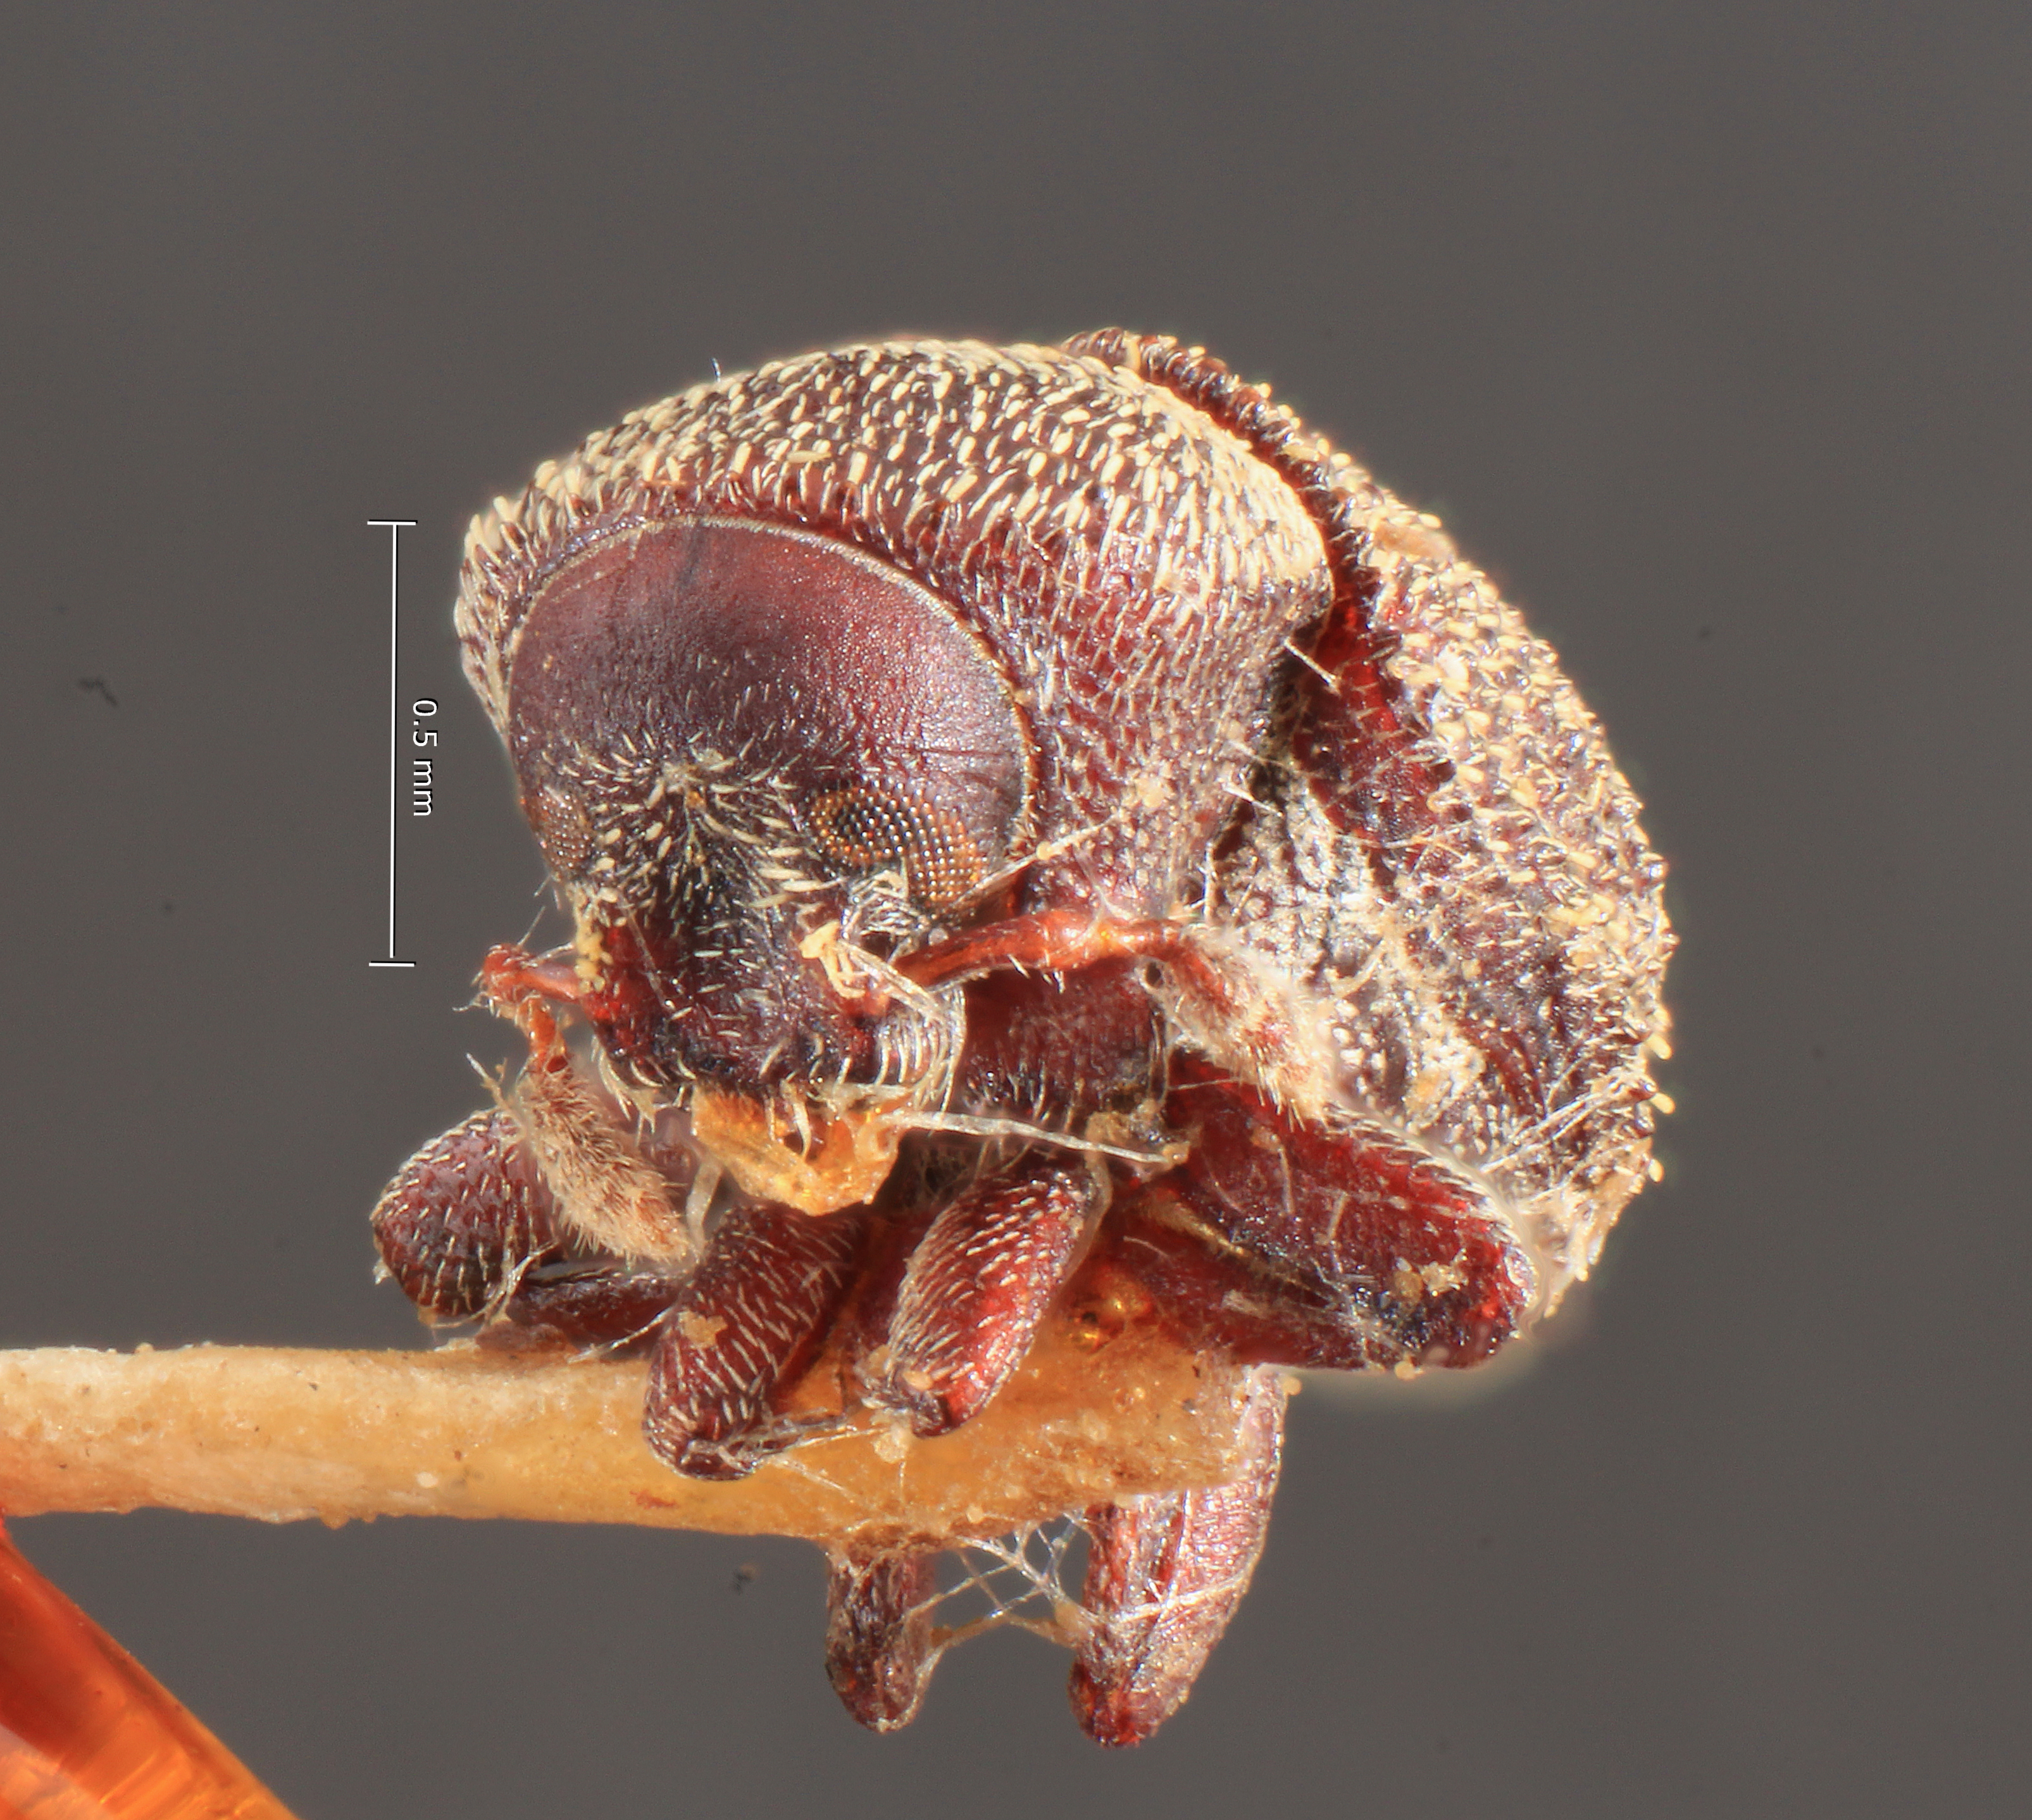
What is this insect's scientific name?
Hylesinus philippinensis
